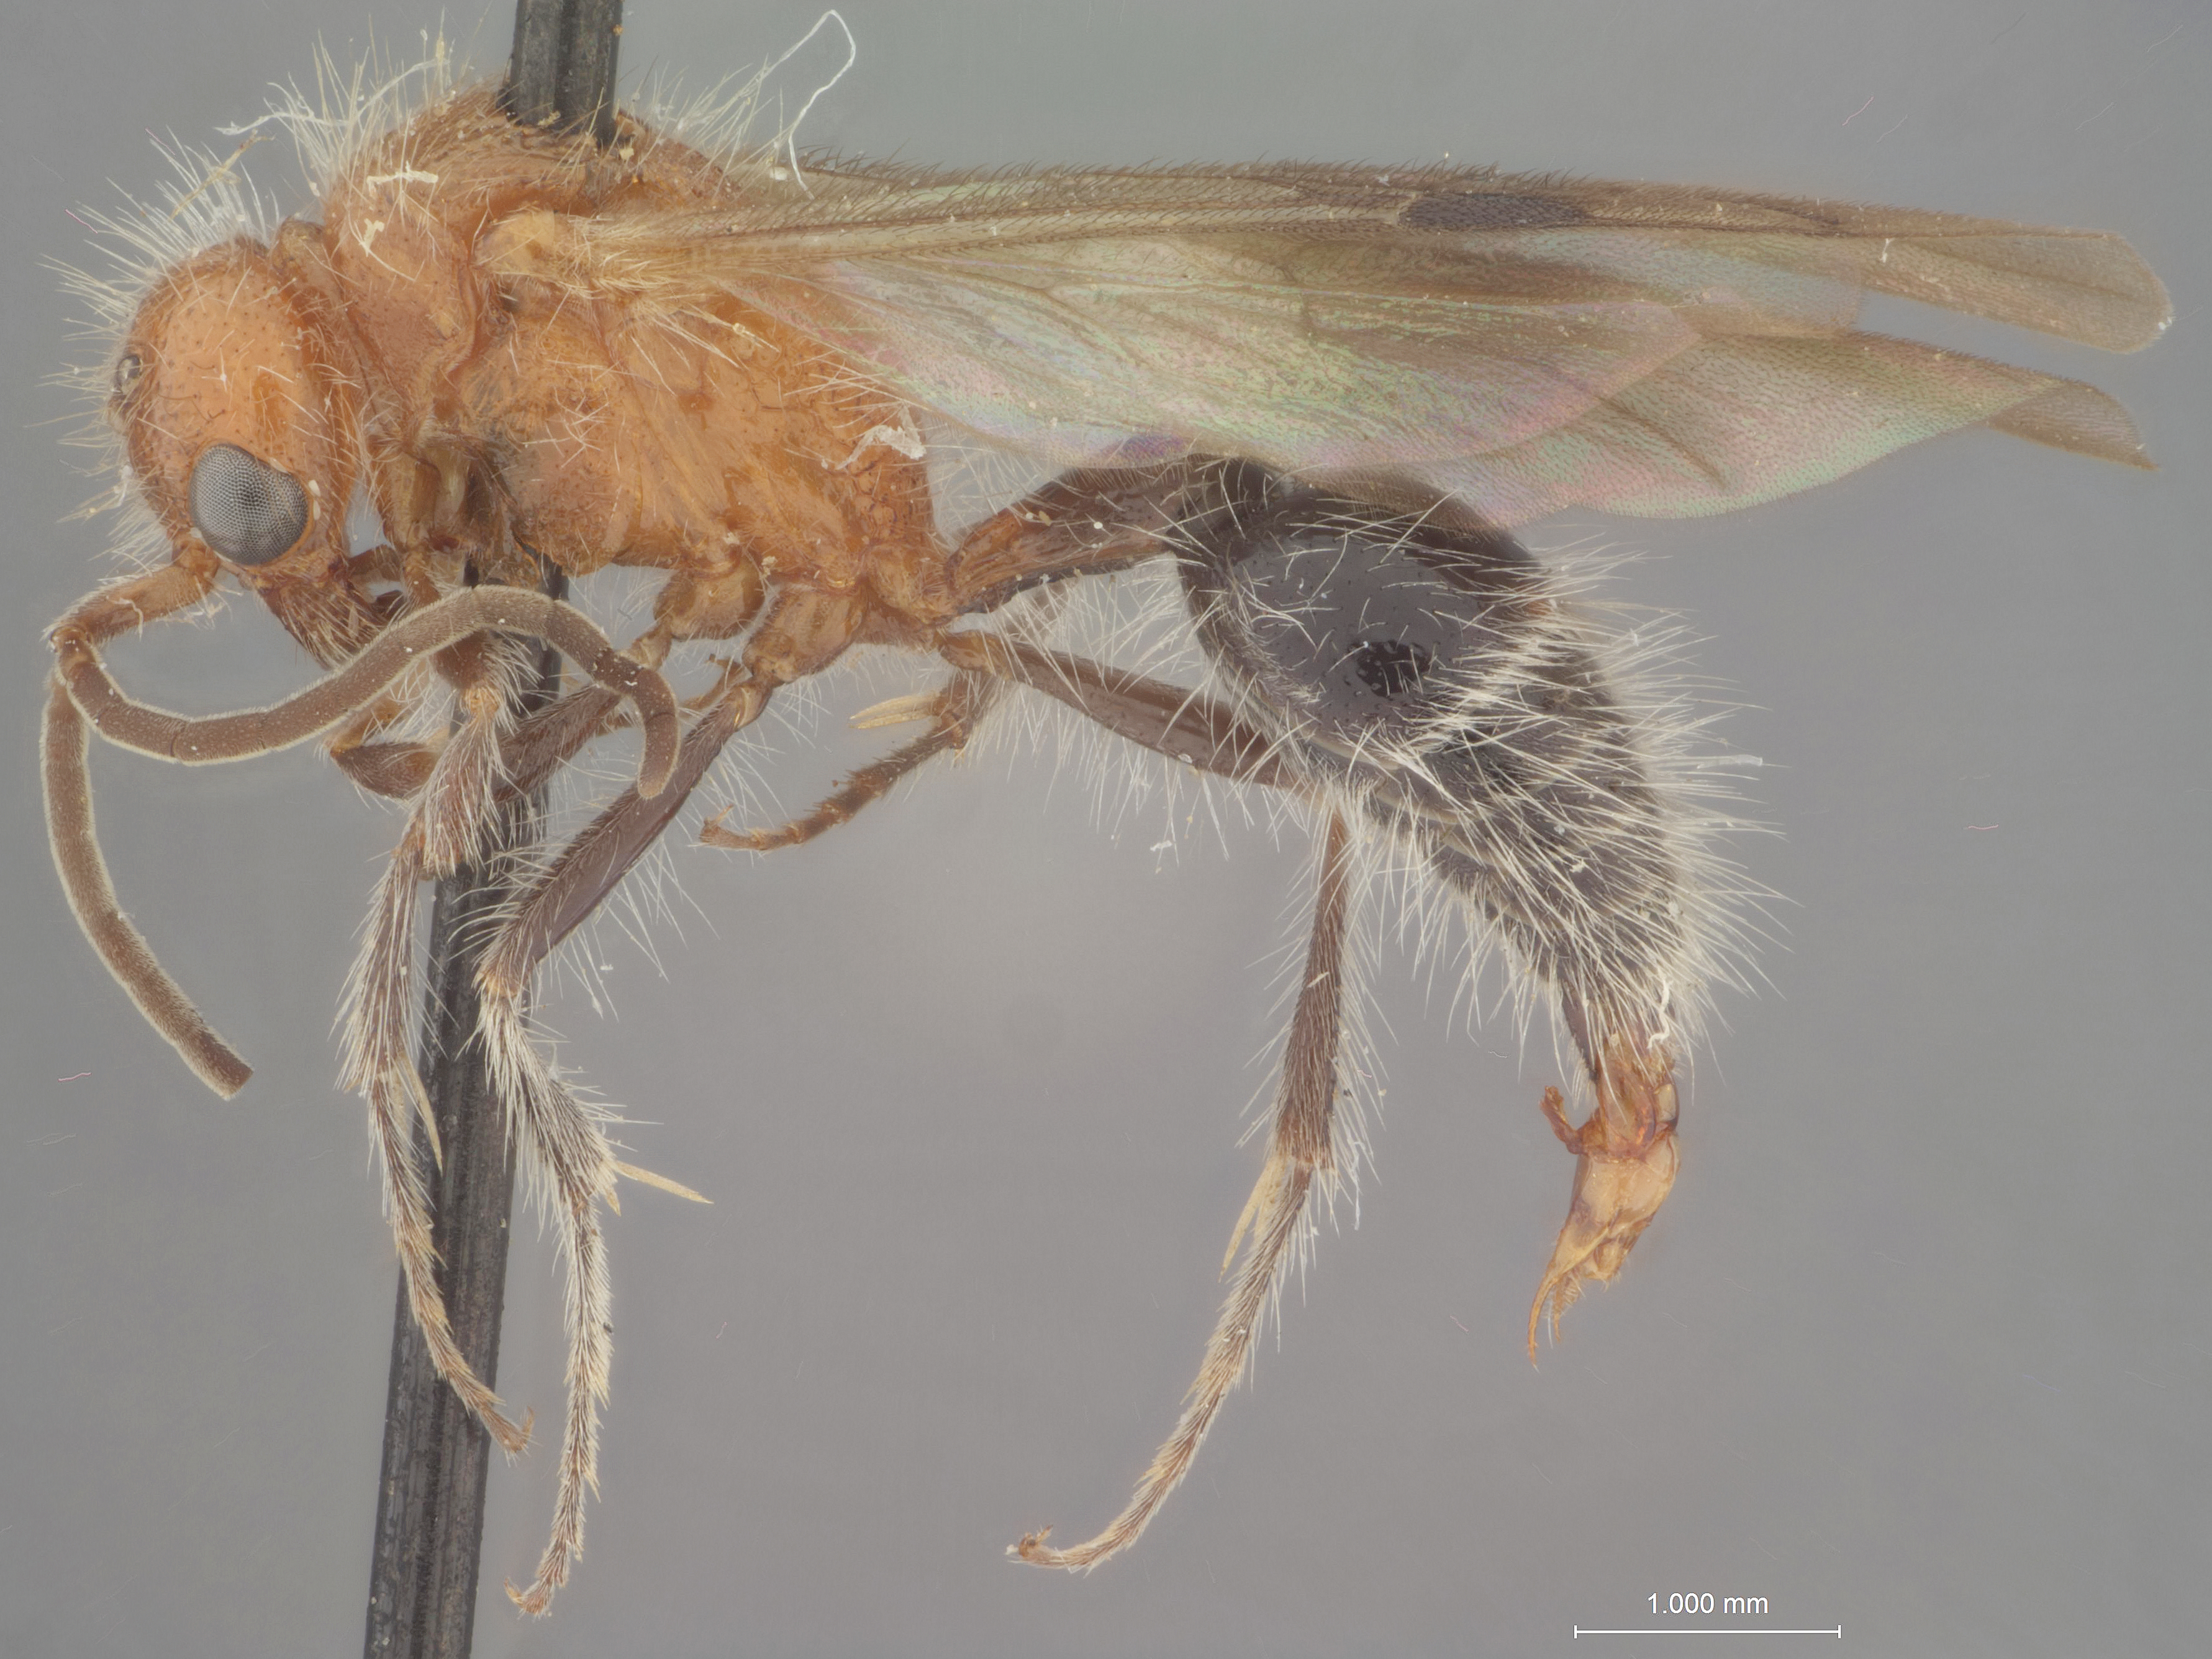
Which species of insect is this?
Photomorphus quadriangulata
